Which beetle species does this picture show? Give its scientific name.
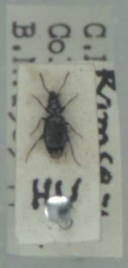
Syntomus truncatellus
